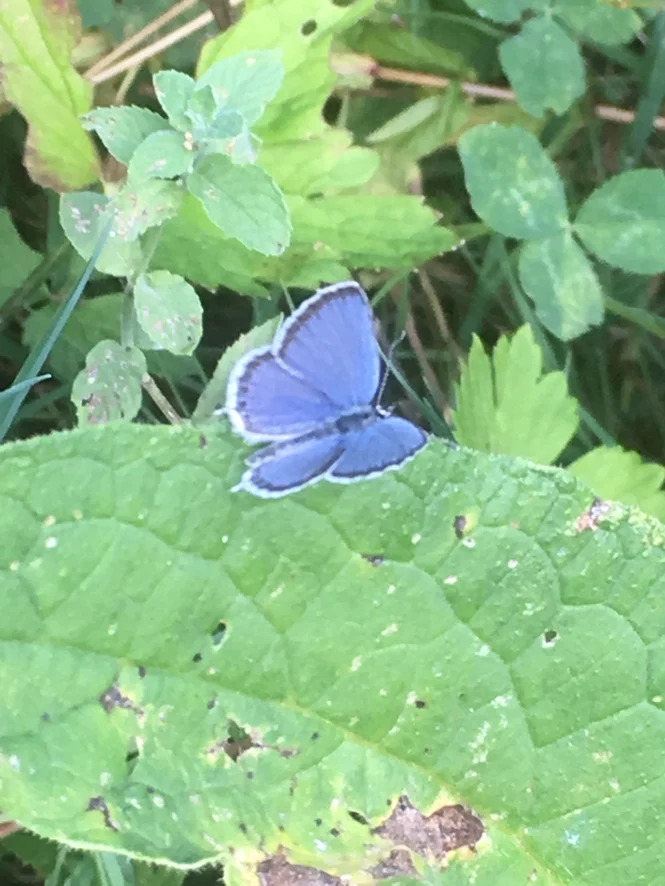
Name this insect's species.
Cupido argiades (also Elkalyce argiades)
